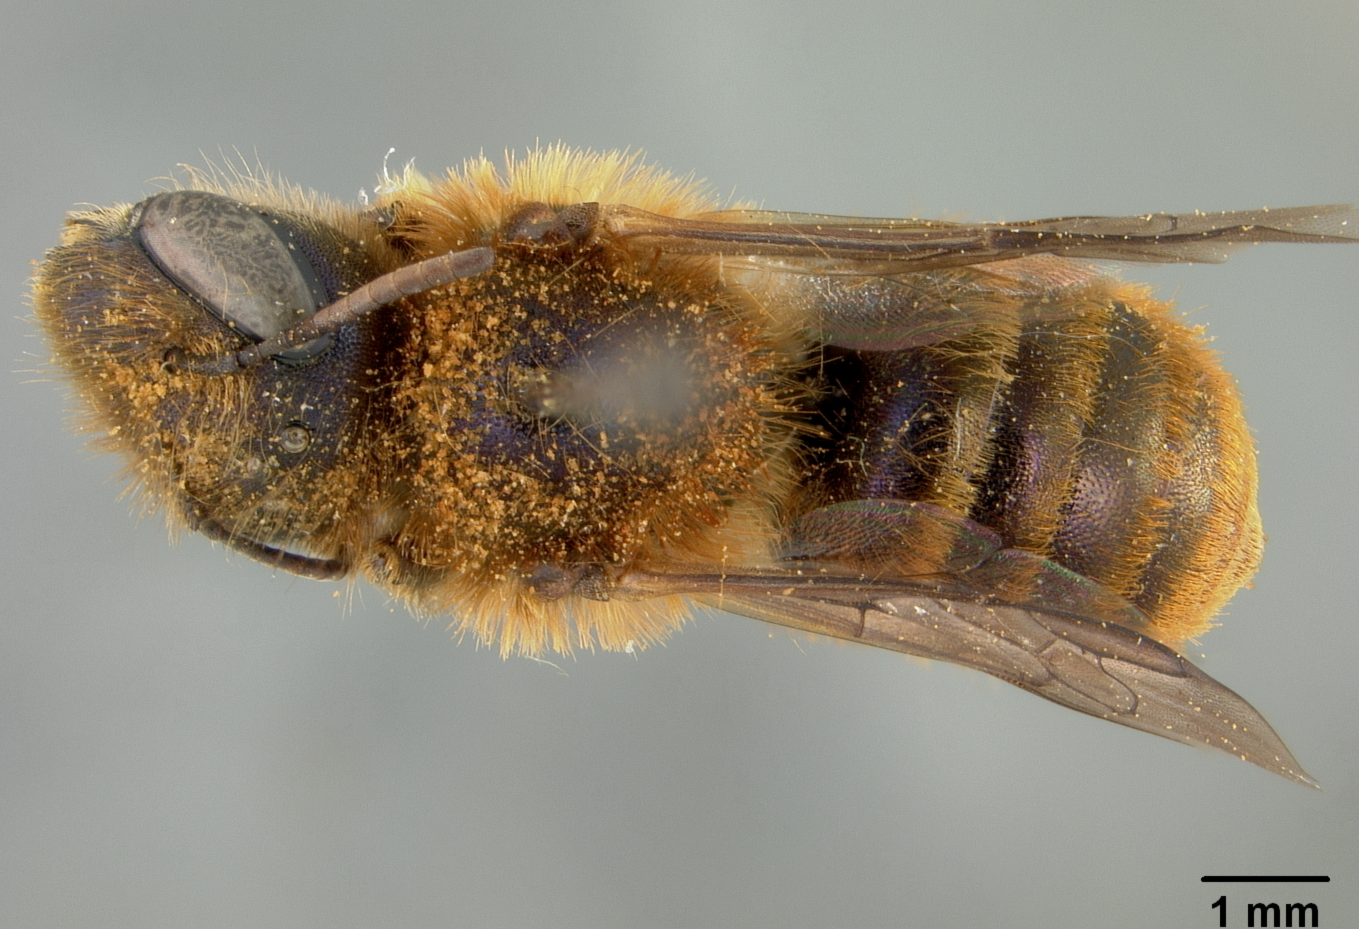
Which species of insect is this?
Osmia jacoti
